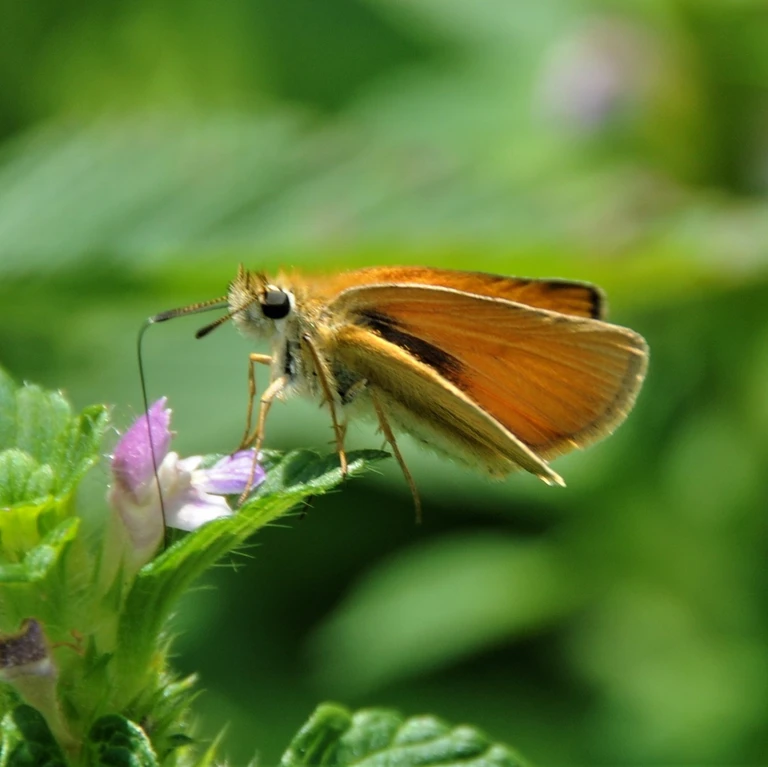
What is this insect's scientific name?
Thymelicus lineola
